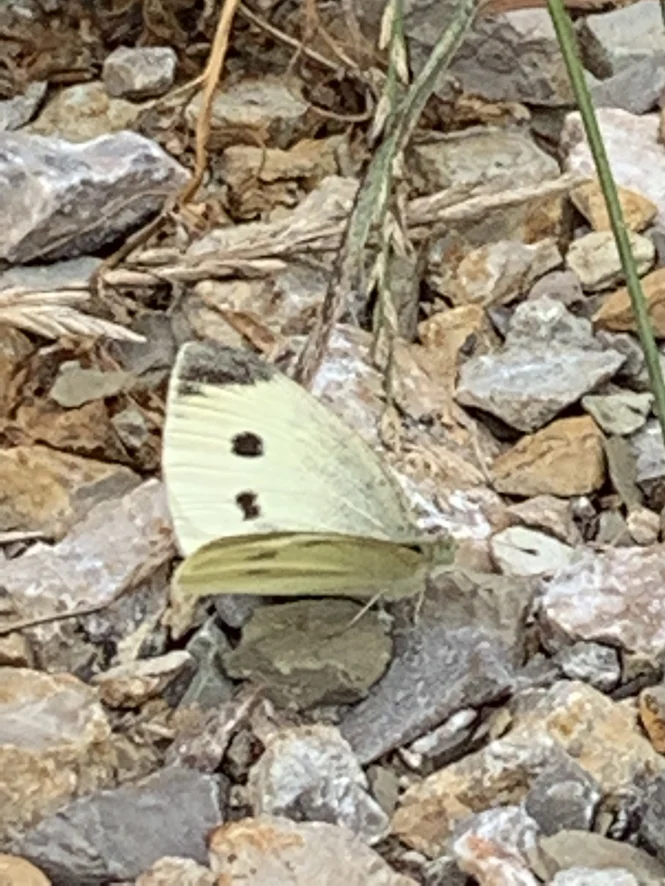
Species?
Pieris rapae
